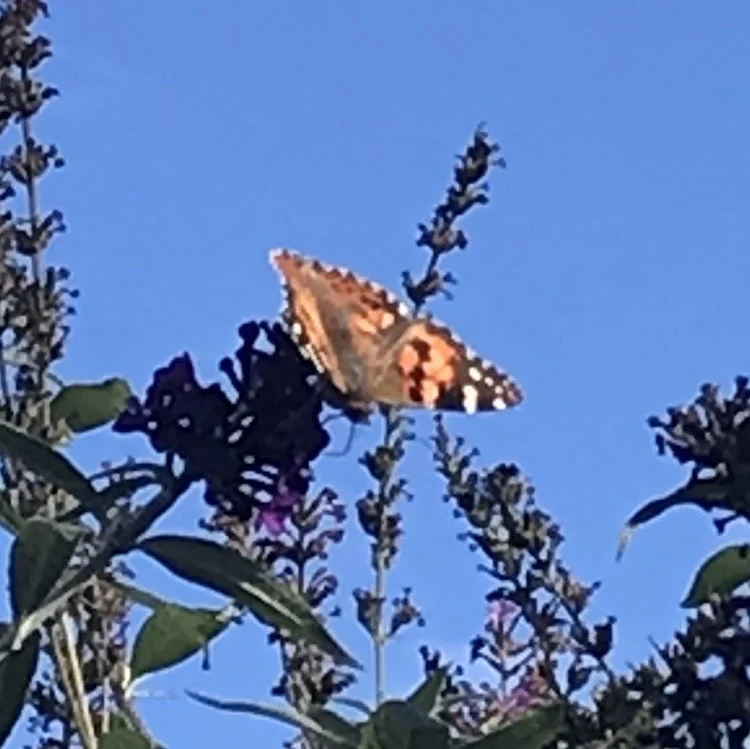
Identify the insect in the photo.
Vanessa cardui
